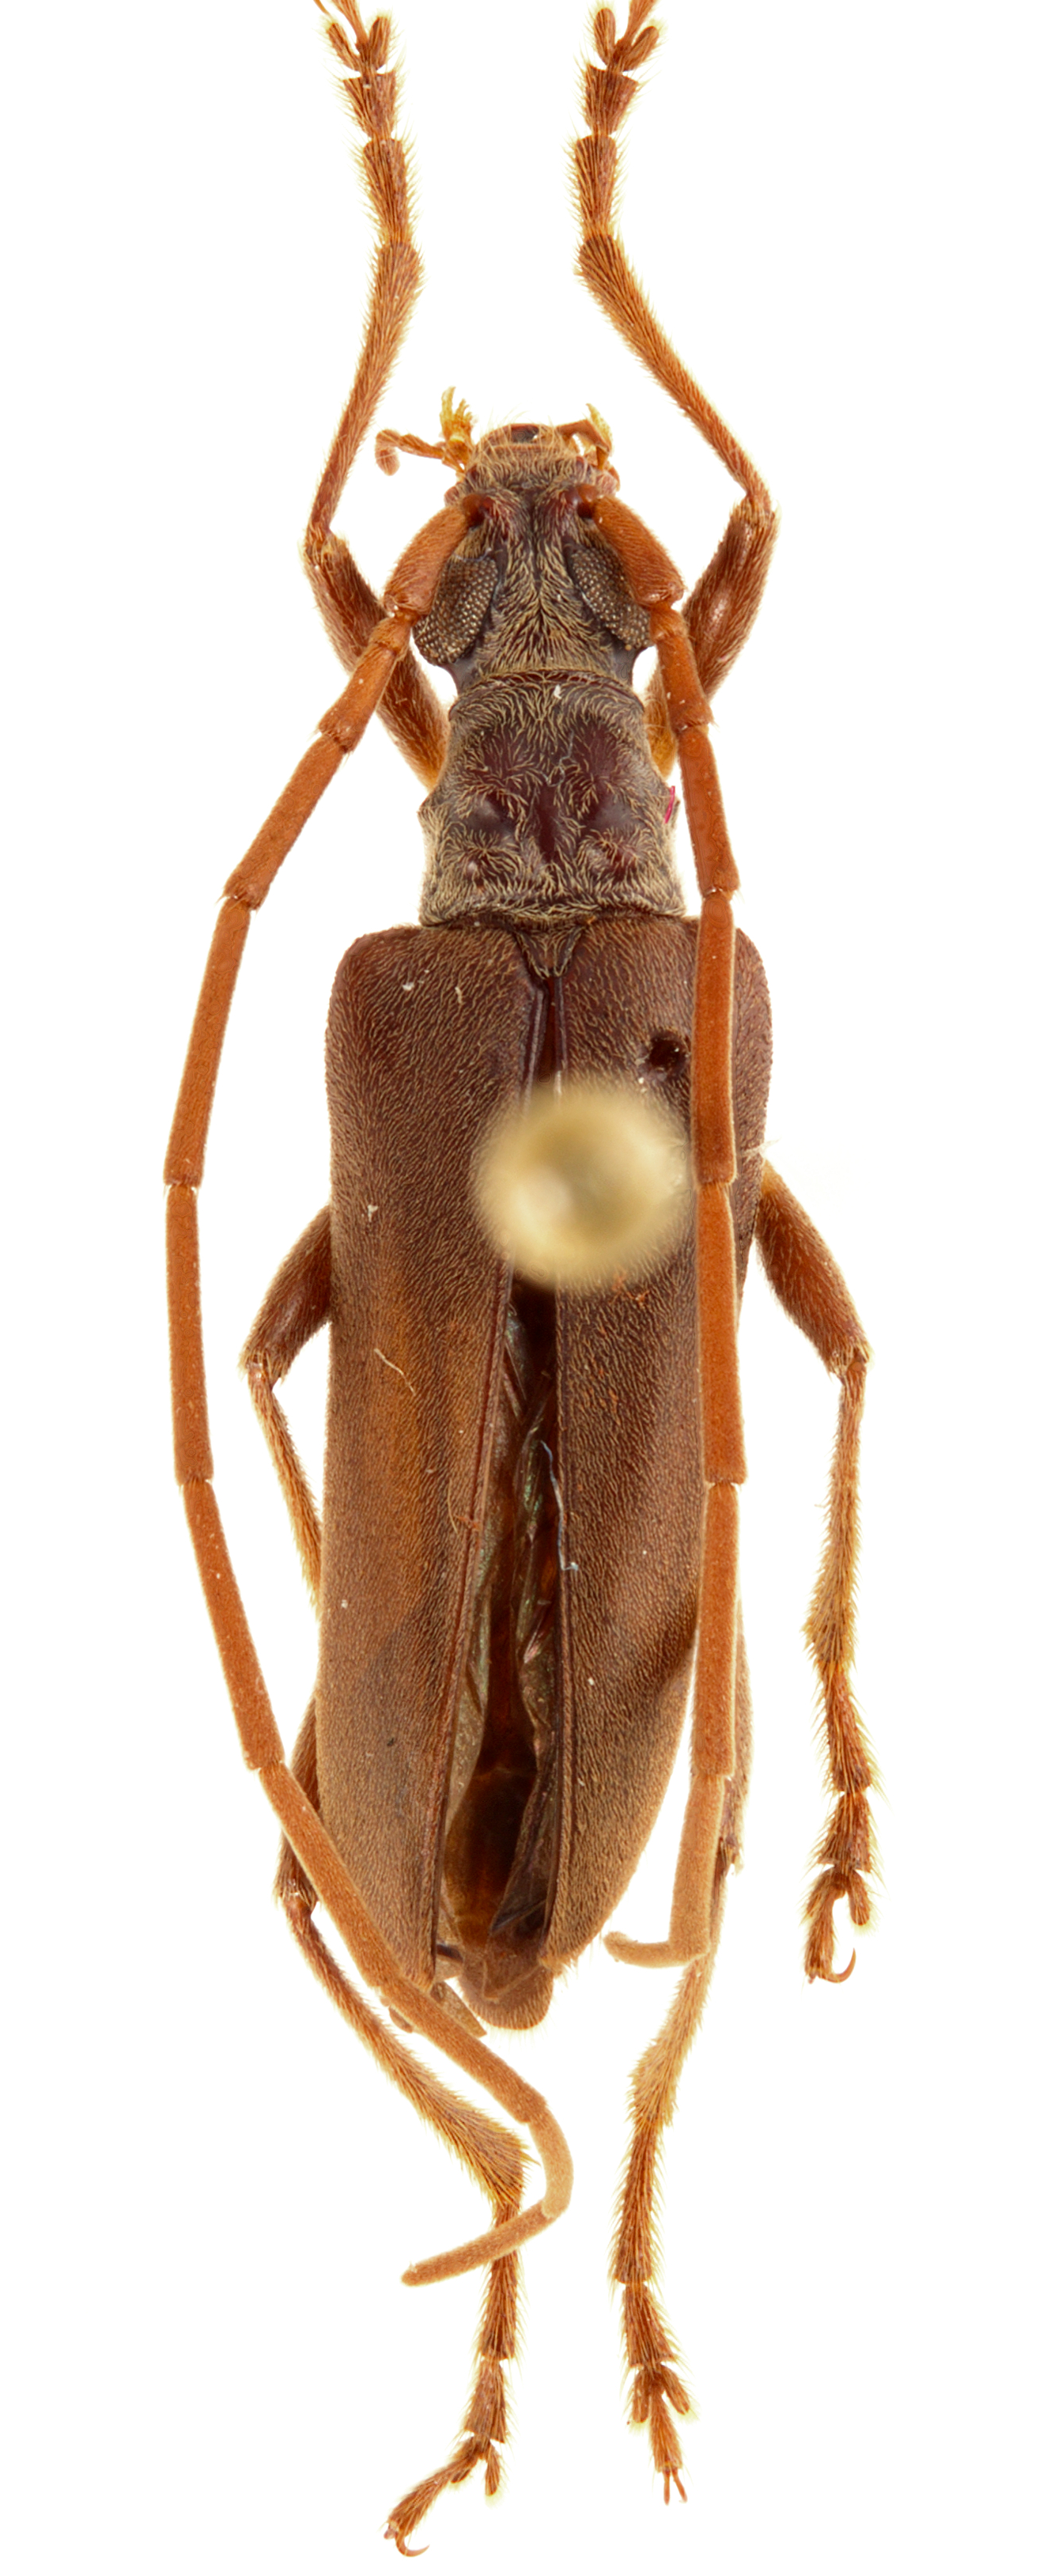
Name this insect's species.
Aedoeus vieui
